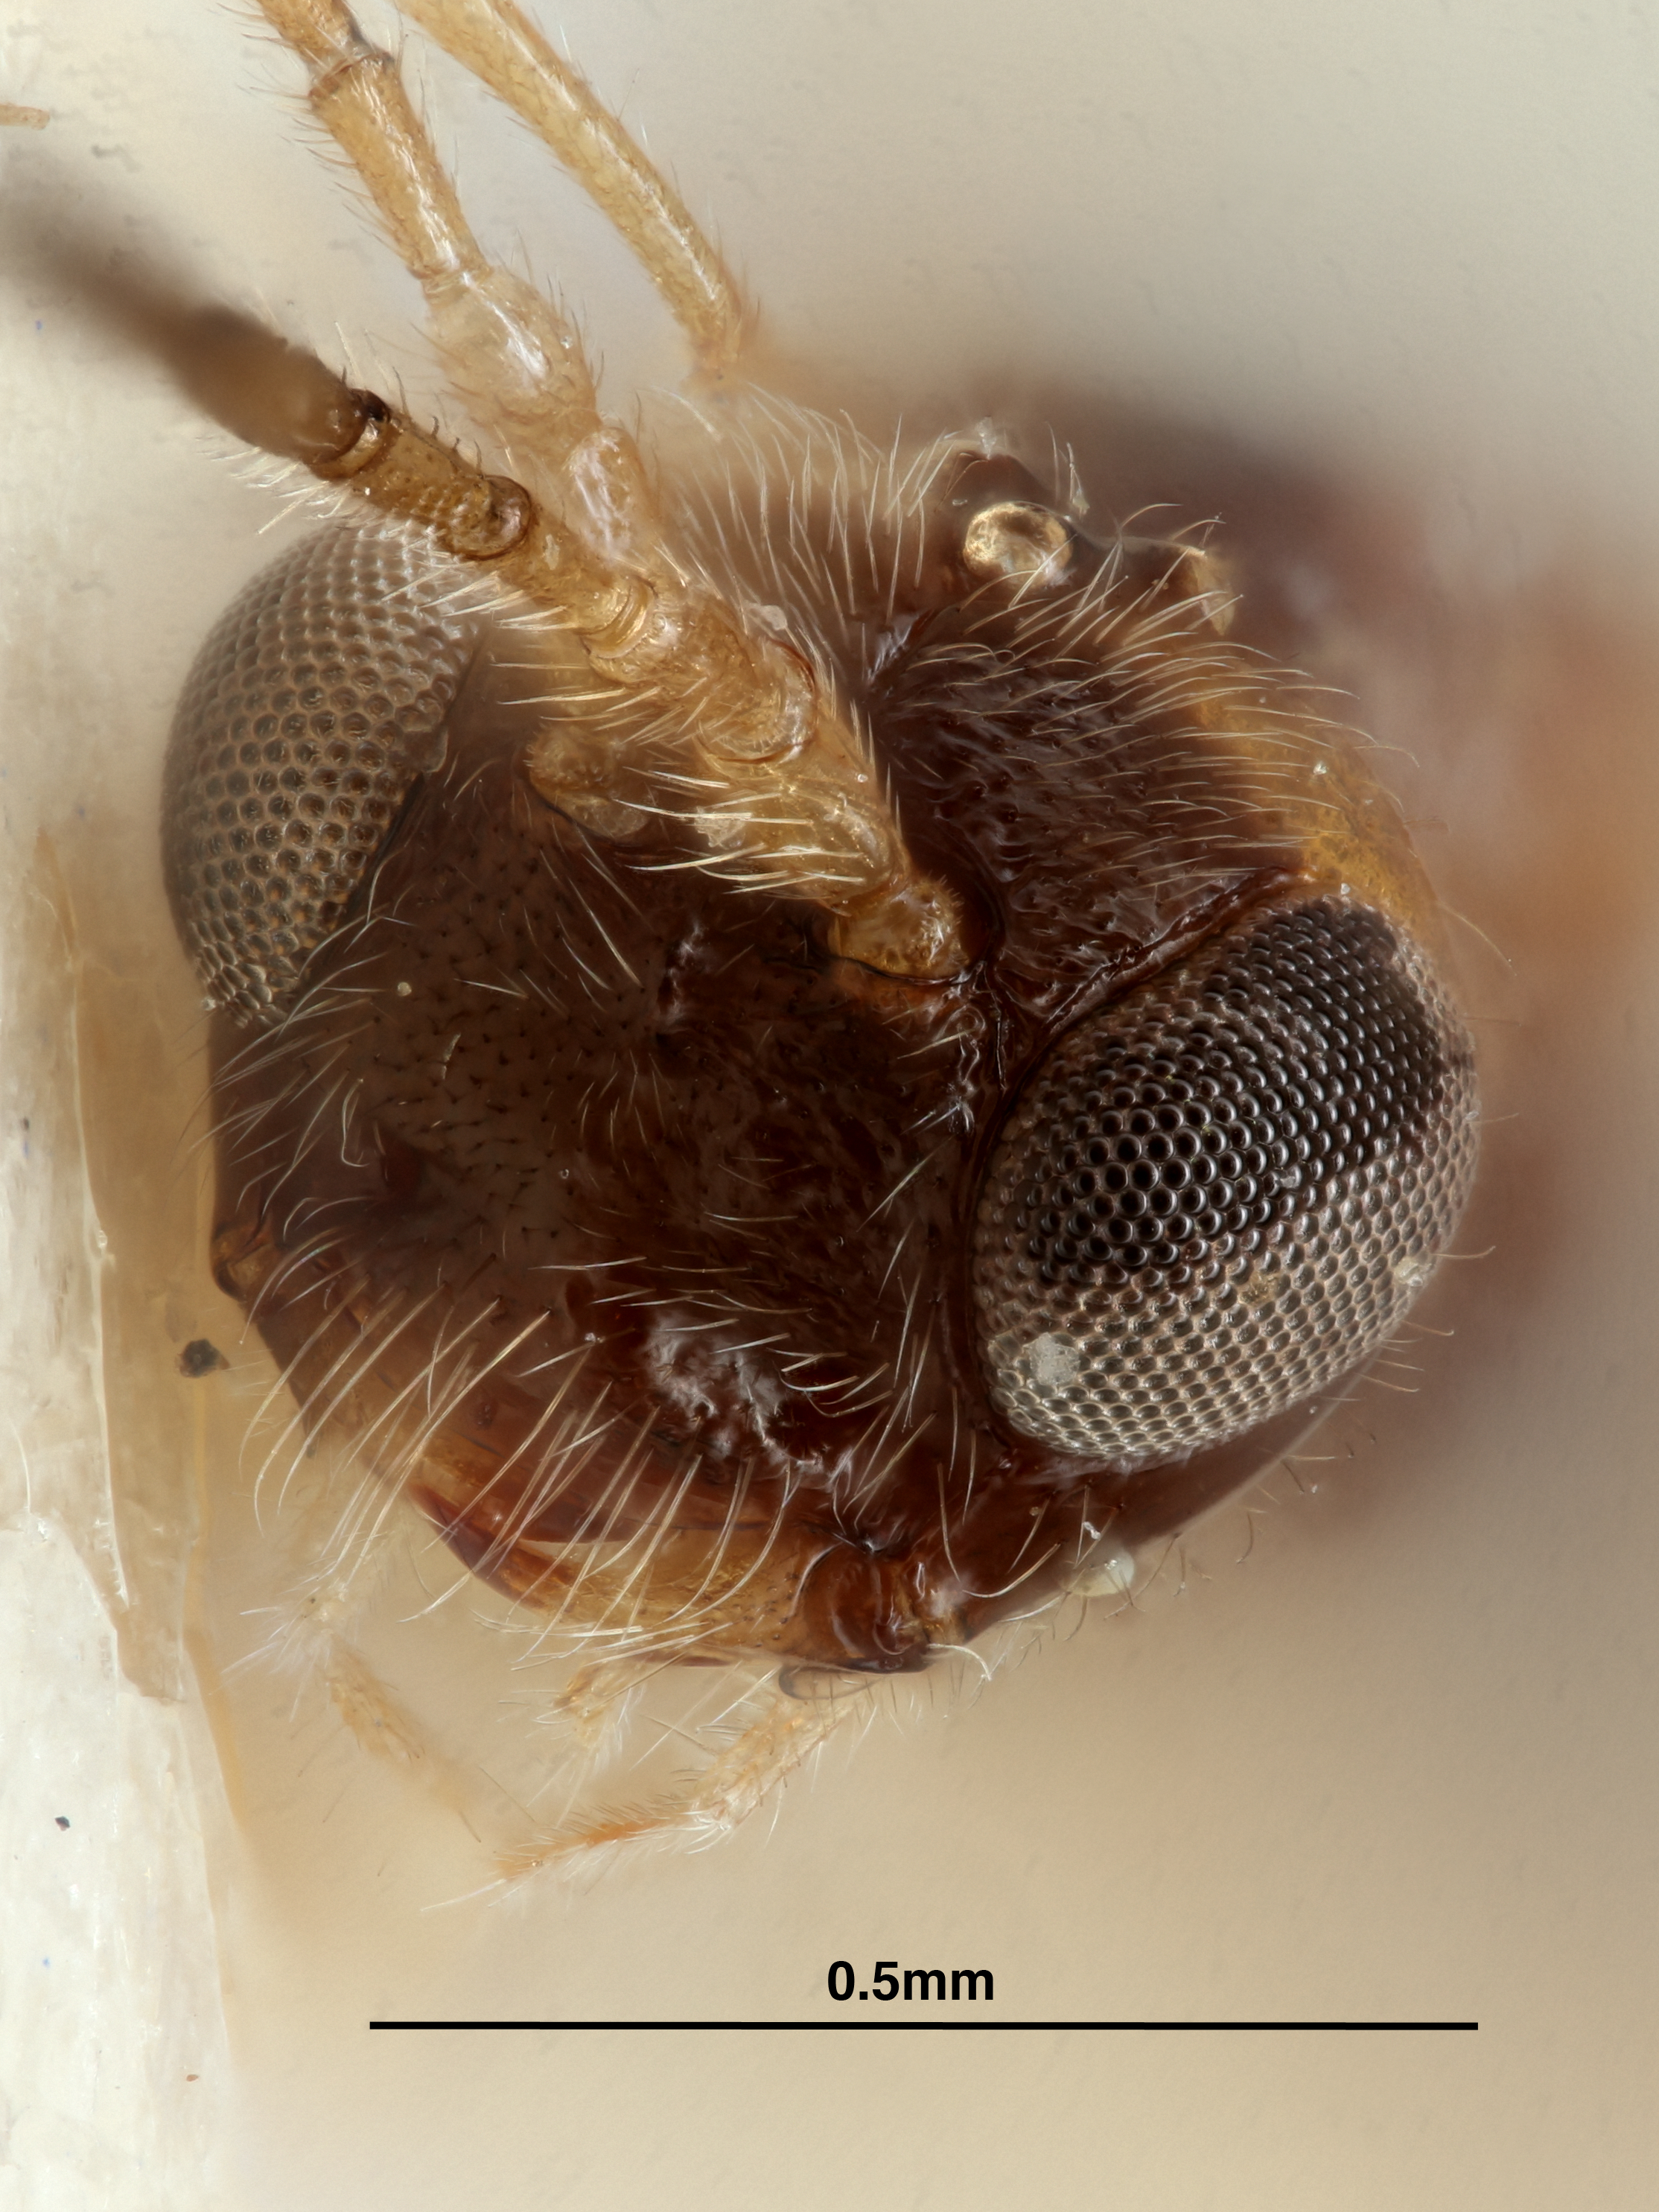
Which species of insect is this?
Syntretus fuscicoxis
